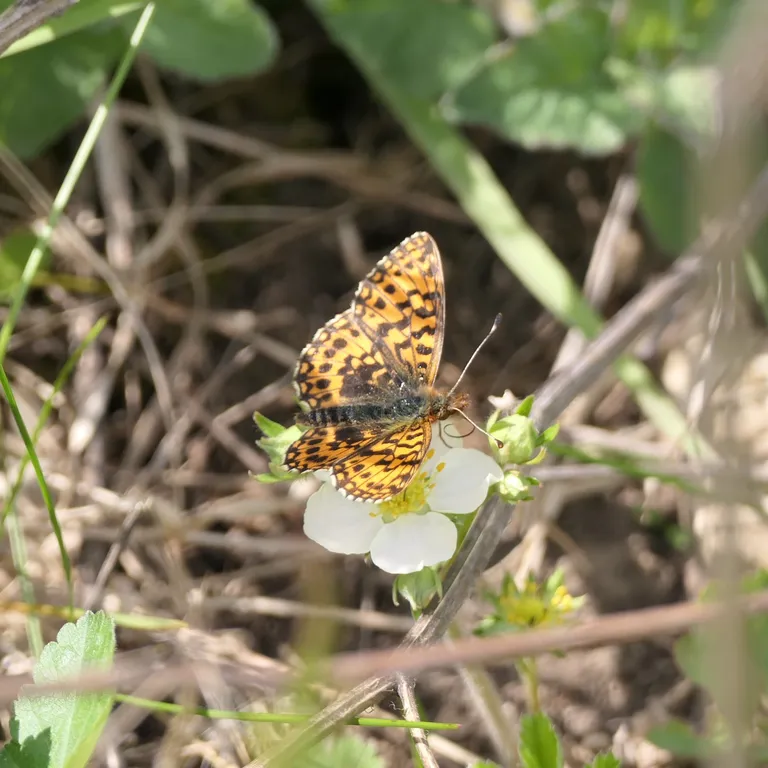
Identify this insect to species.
Boloria dia
